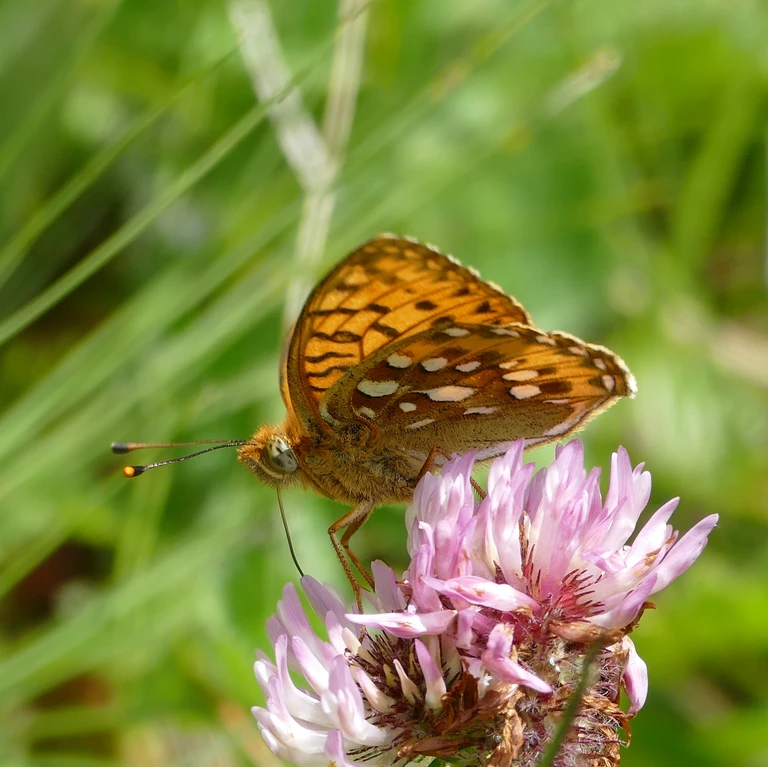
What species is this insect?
Speyeria aglaja
